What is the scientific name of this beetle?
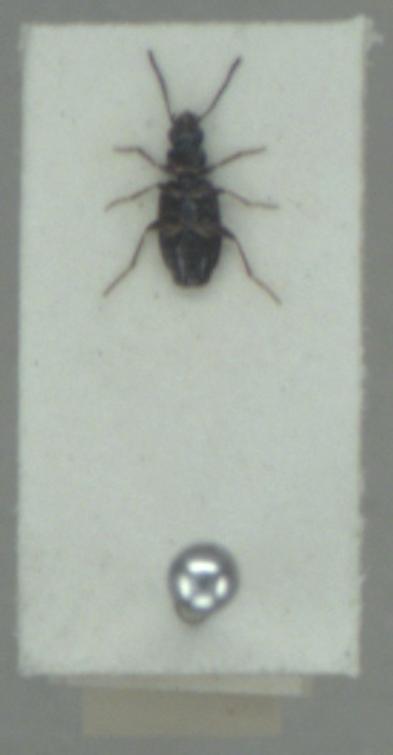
Syntomus obscuroguttatus
